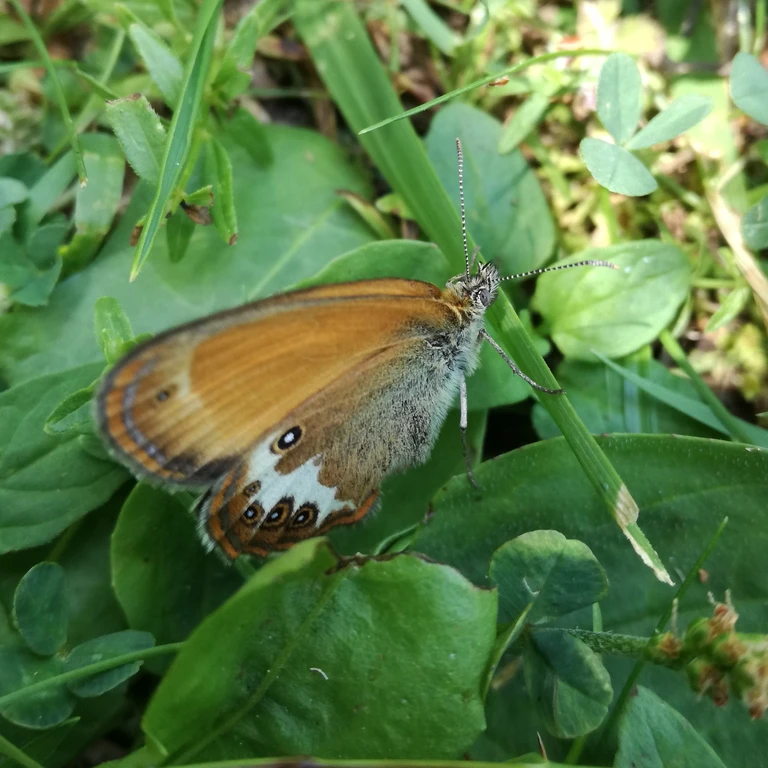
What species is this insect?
Coenonympha arcania
